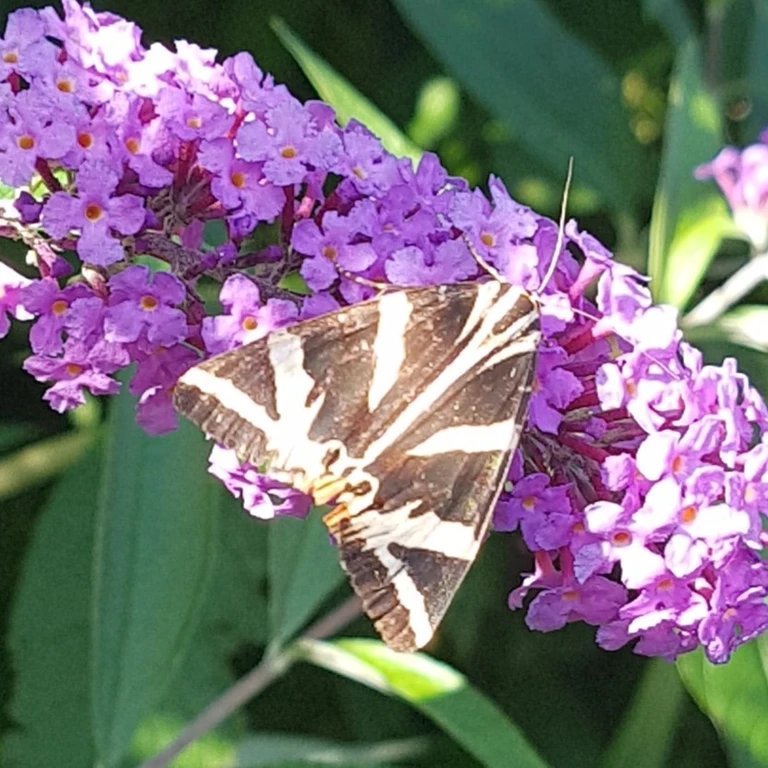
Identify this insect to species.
Euplagia quadripunctaria
